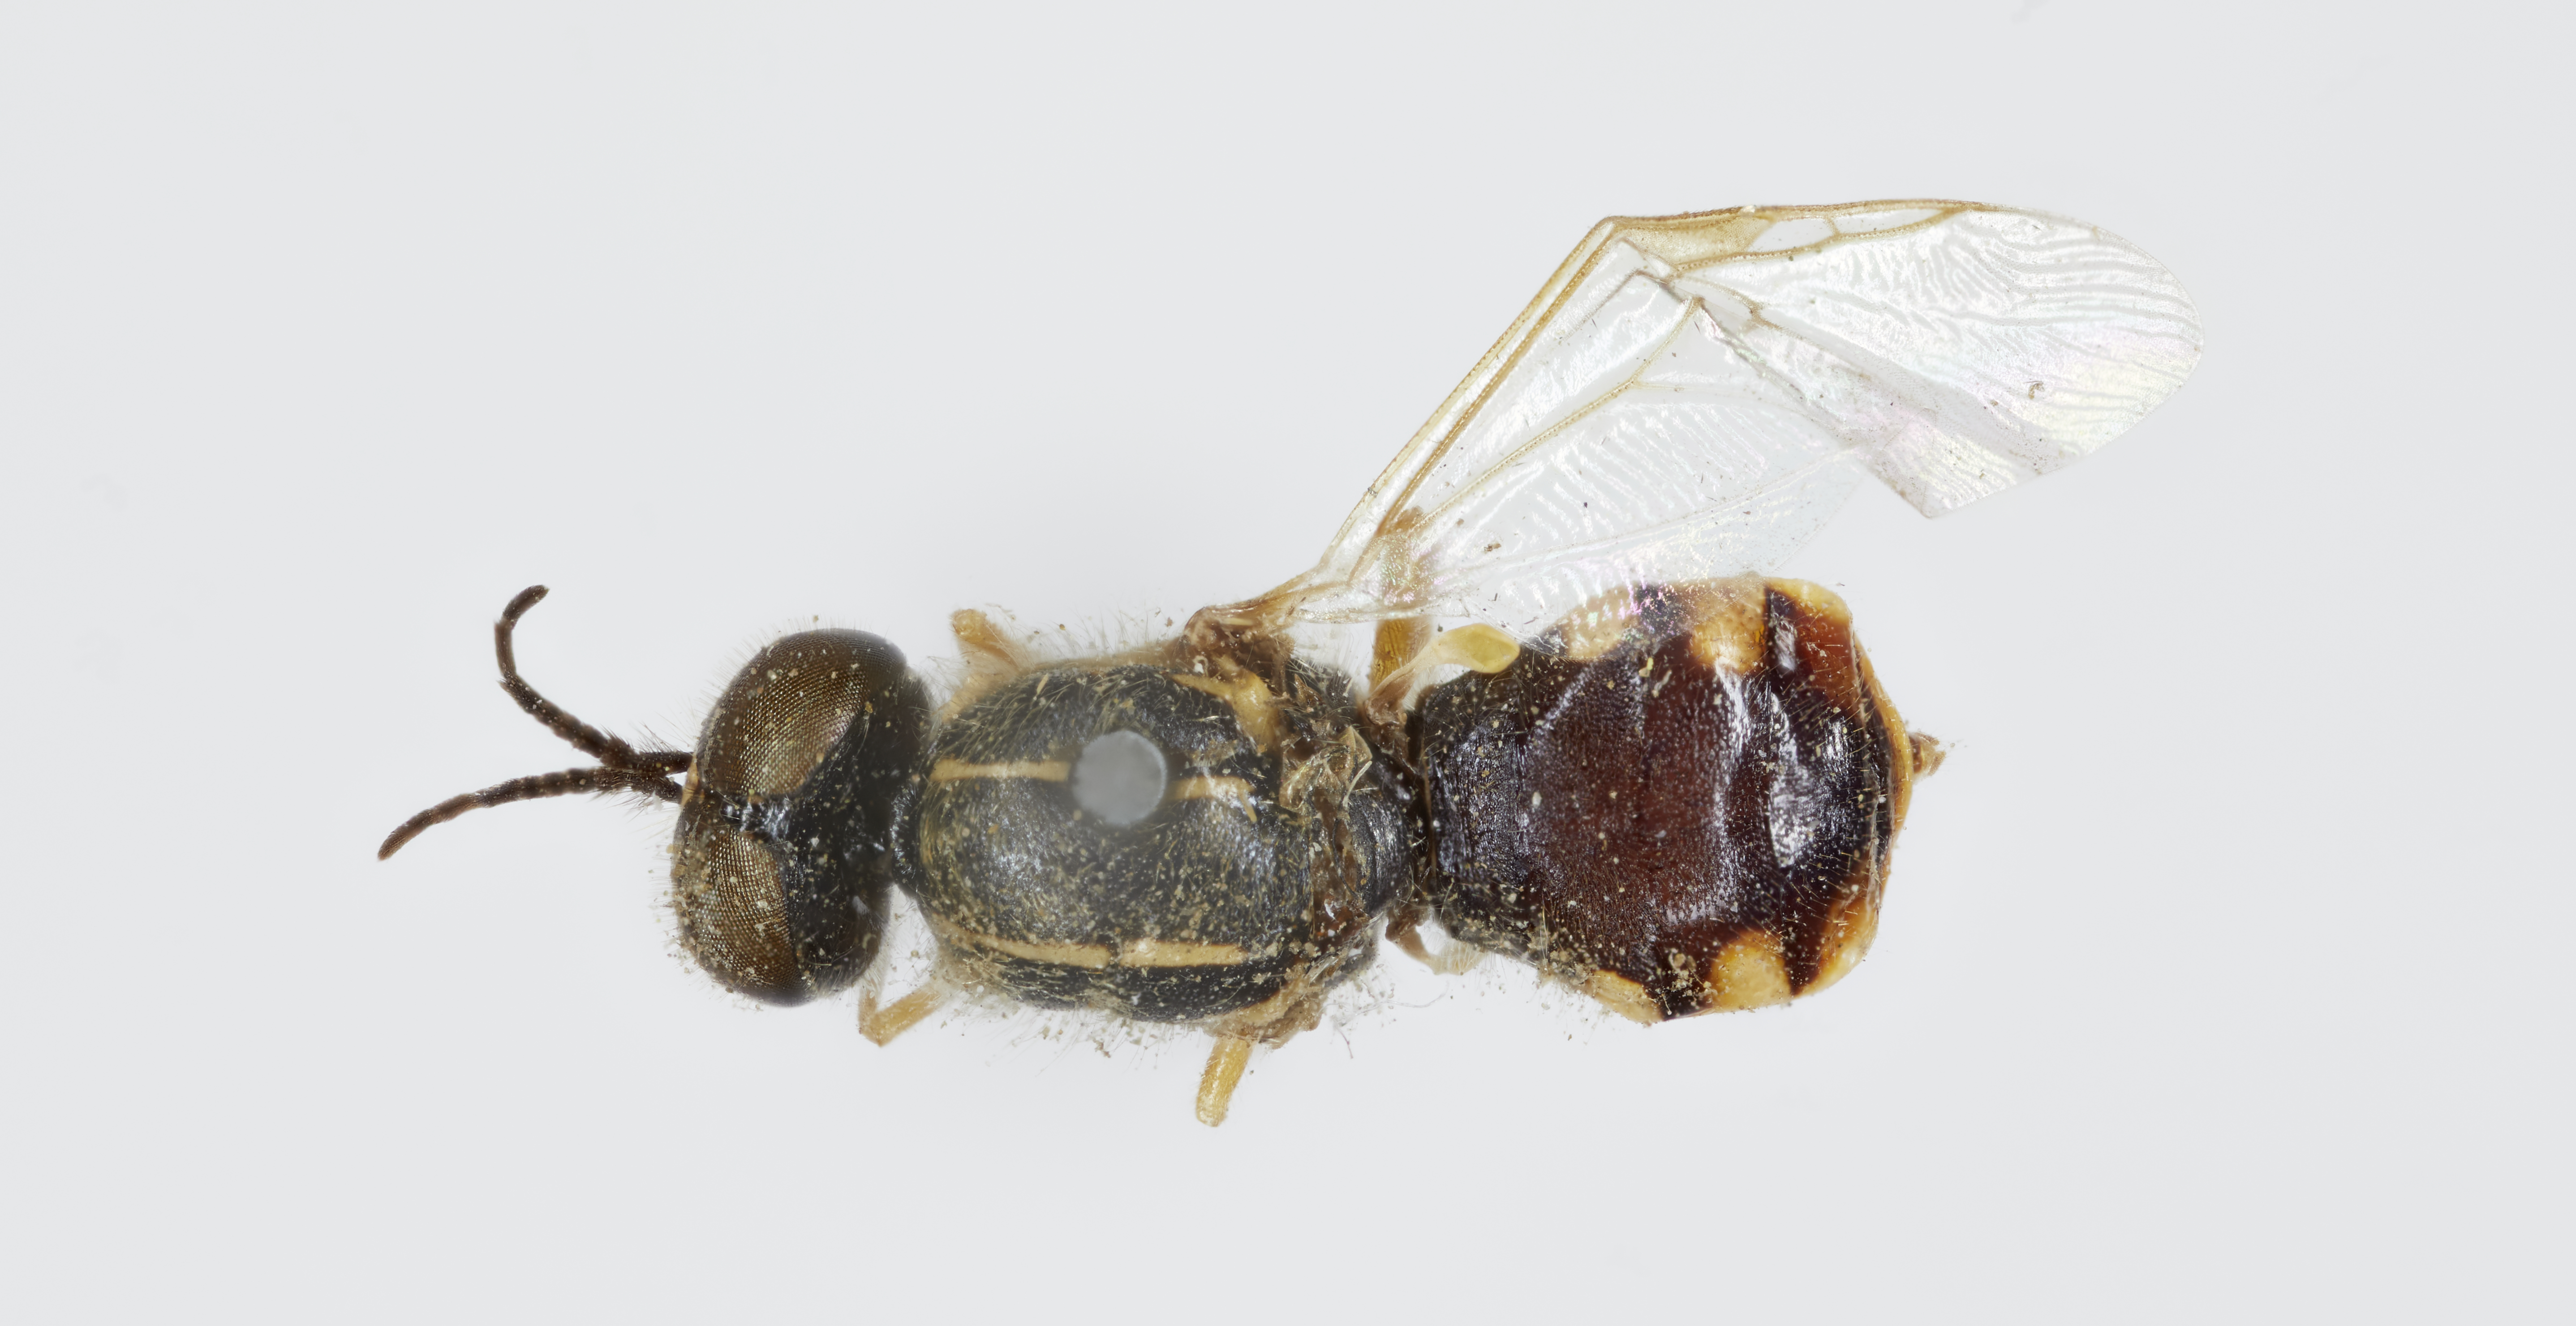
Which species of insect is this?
Euparyphus lagunae
